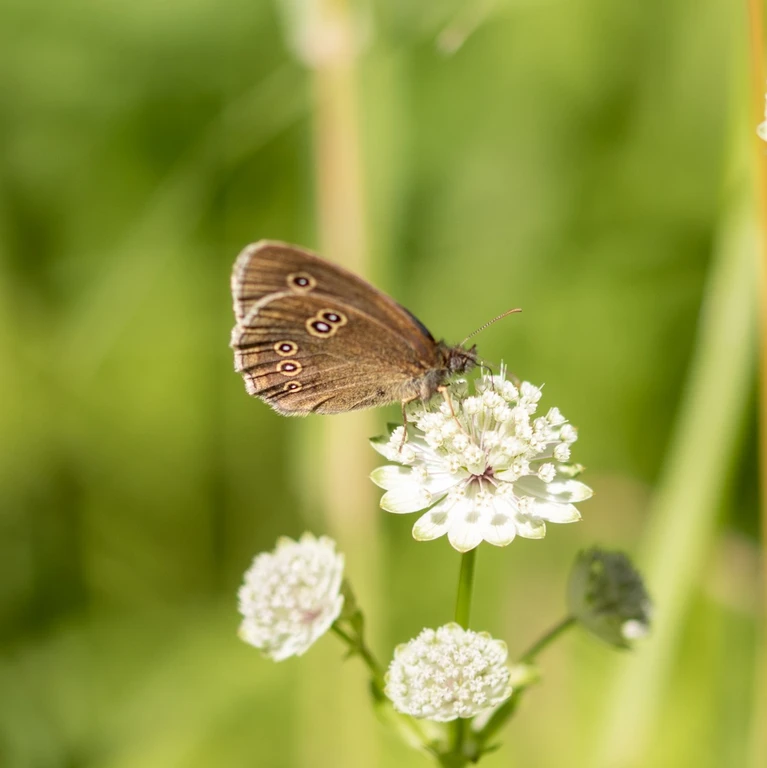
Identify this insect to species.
Aphantopus hyperantus
